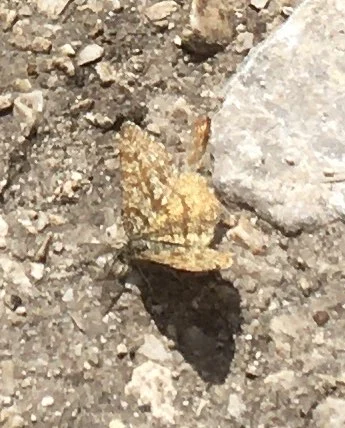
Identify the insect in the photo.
Ematurga atomaria
